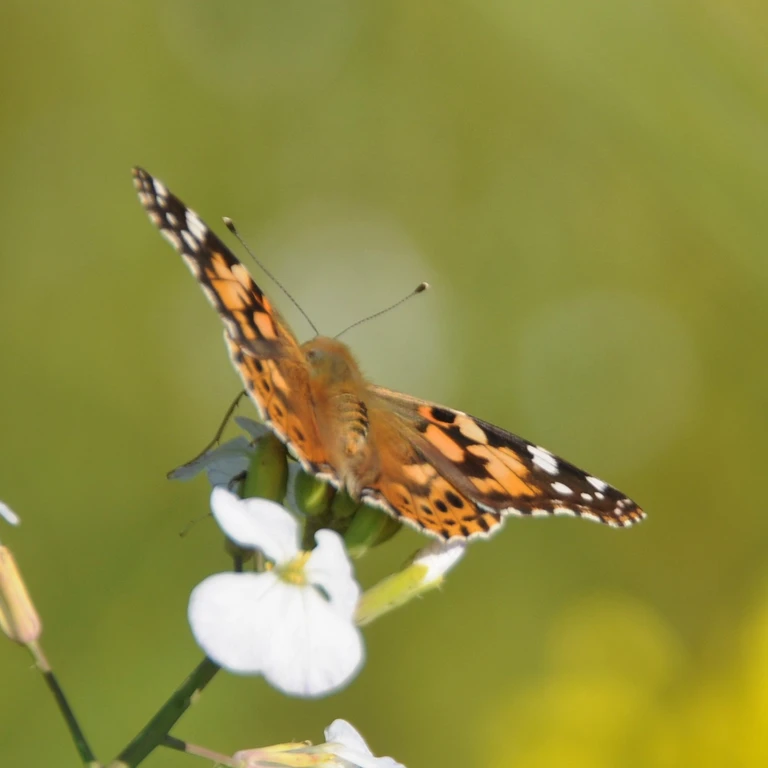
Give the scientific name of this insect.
Vanessa cardui
